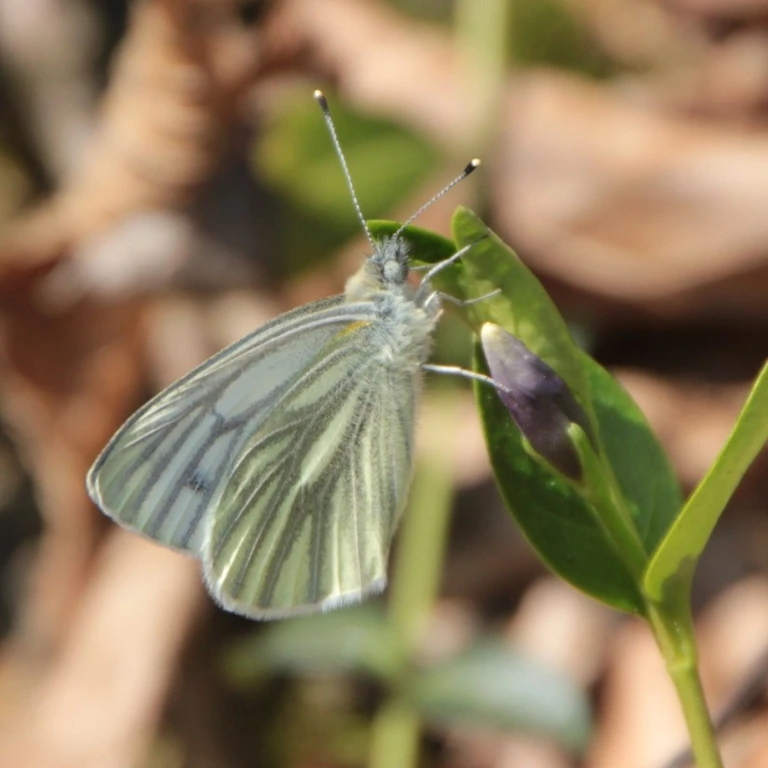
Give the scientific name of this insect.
Pieris napi
